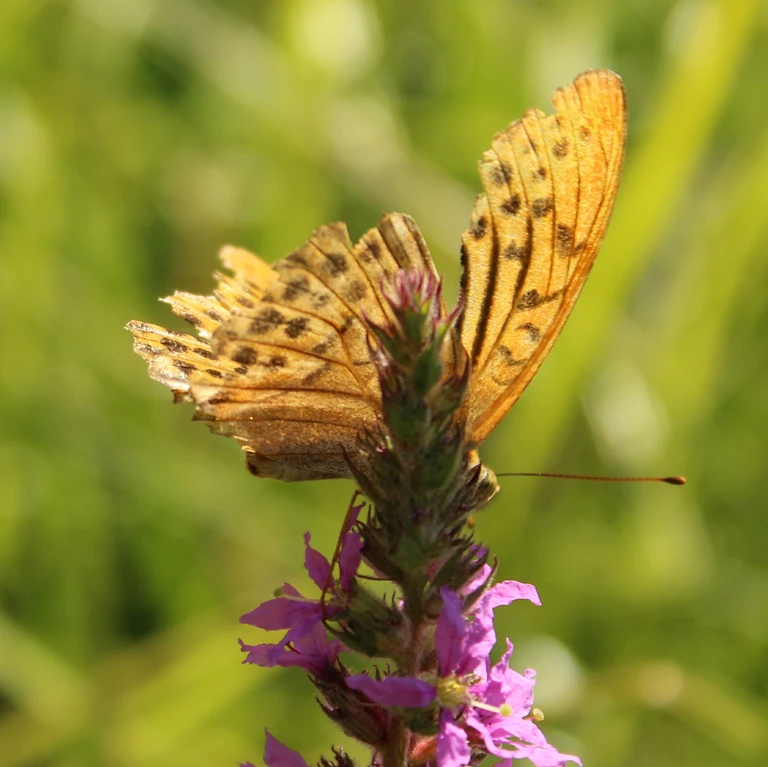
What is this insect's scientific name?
Argynnis paphia
